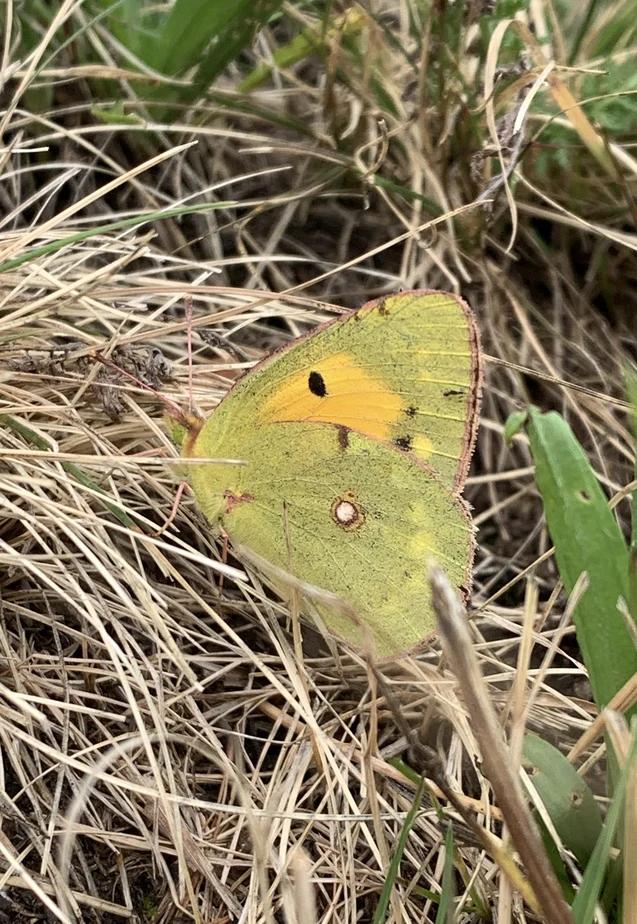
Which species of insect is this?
Colias croceus
